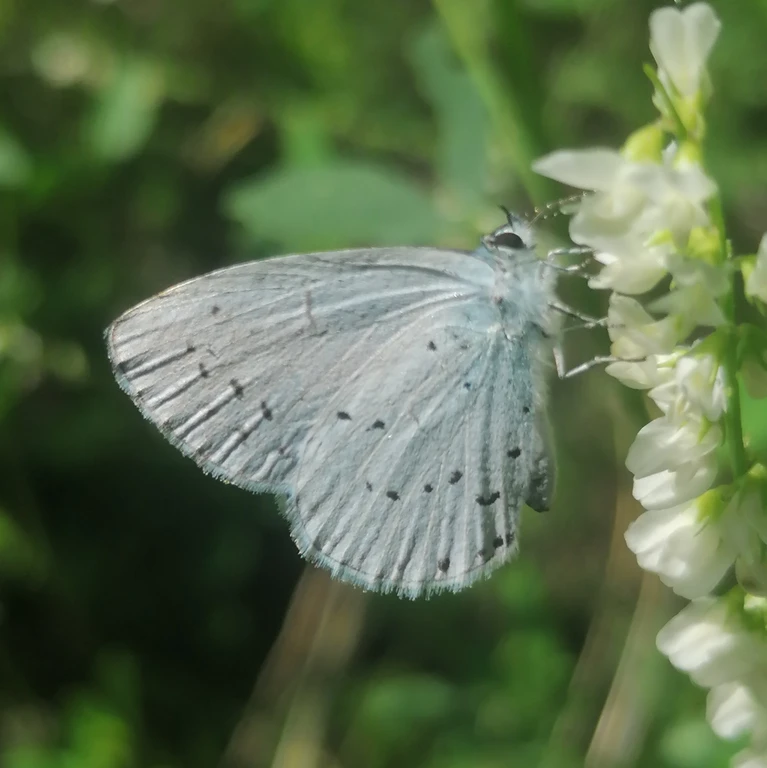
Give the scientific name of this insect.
Celastrina argiolus
